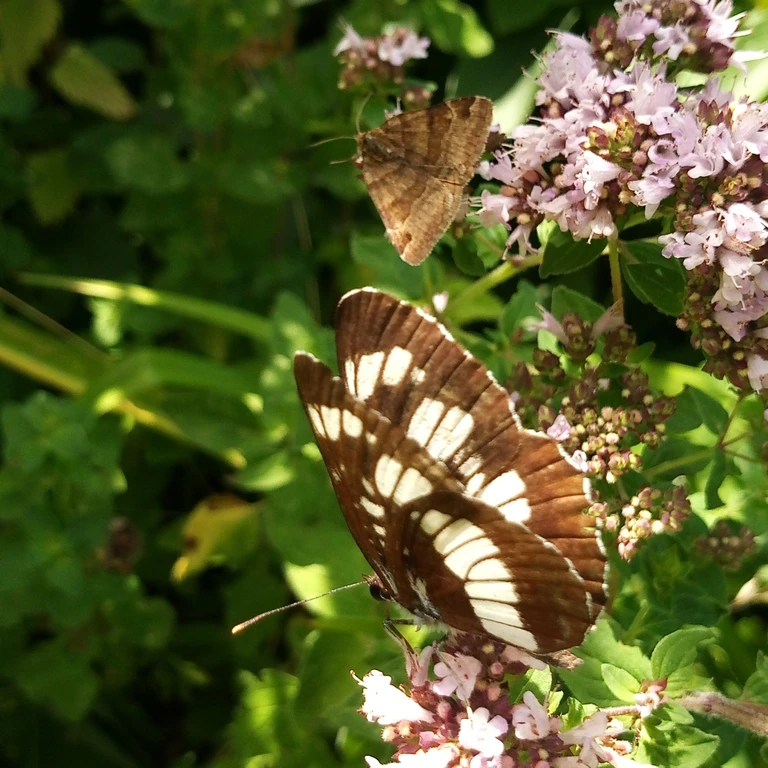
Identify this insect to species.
Neptis rivularis
